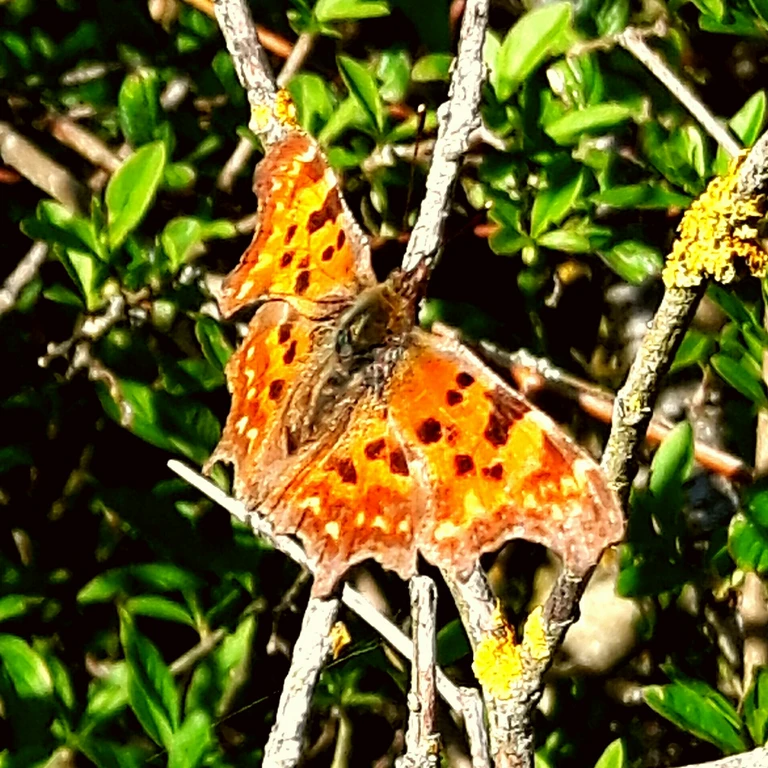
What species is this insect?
Polygonia c-album
